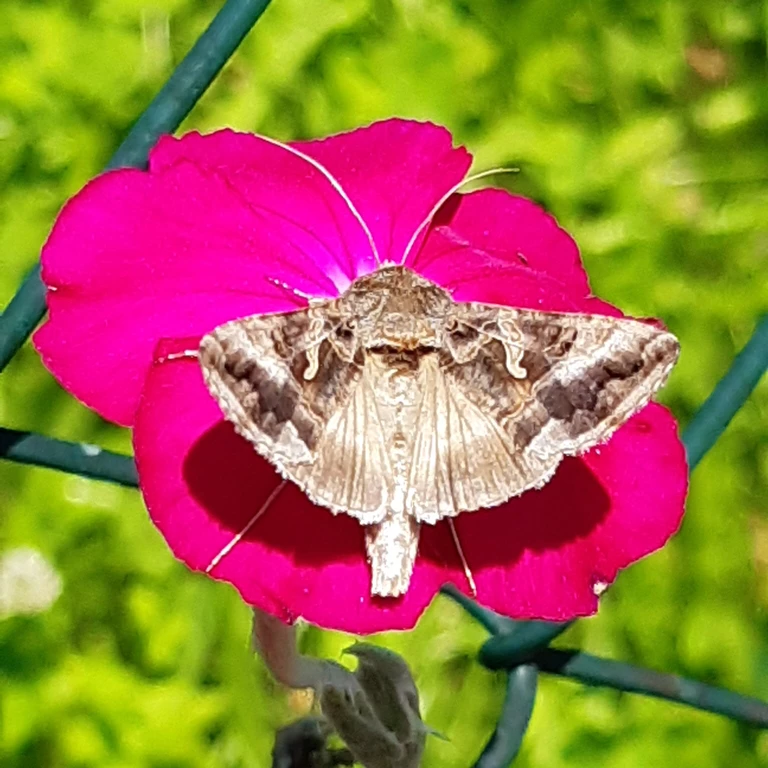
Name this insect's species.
Autographa gamma
